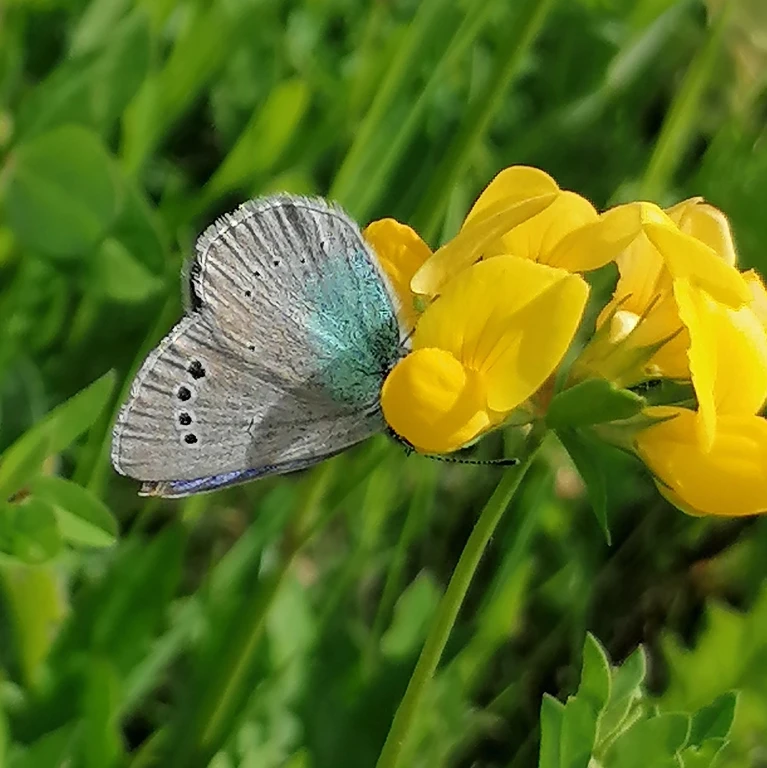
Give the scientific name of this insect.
Glaucopsyche alexis
